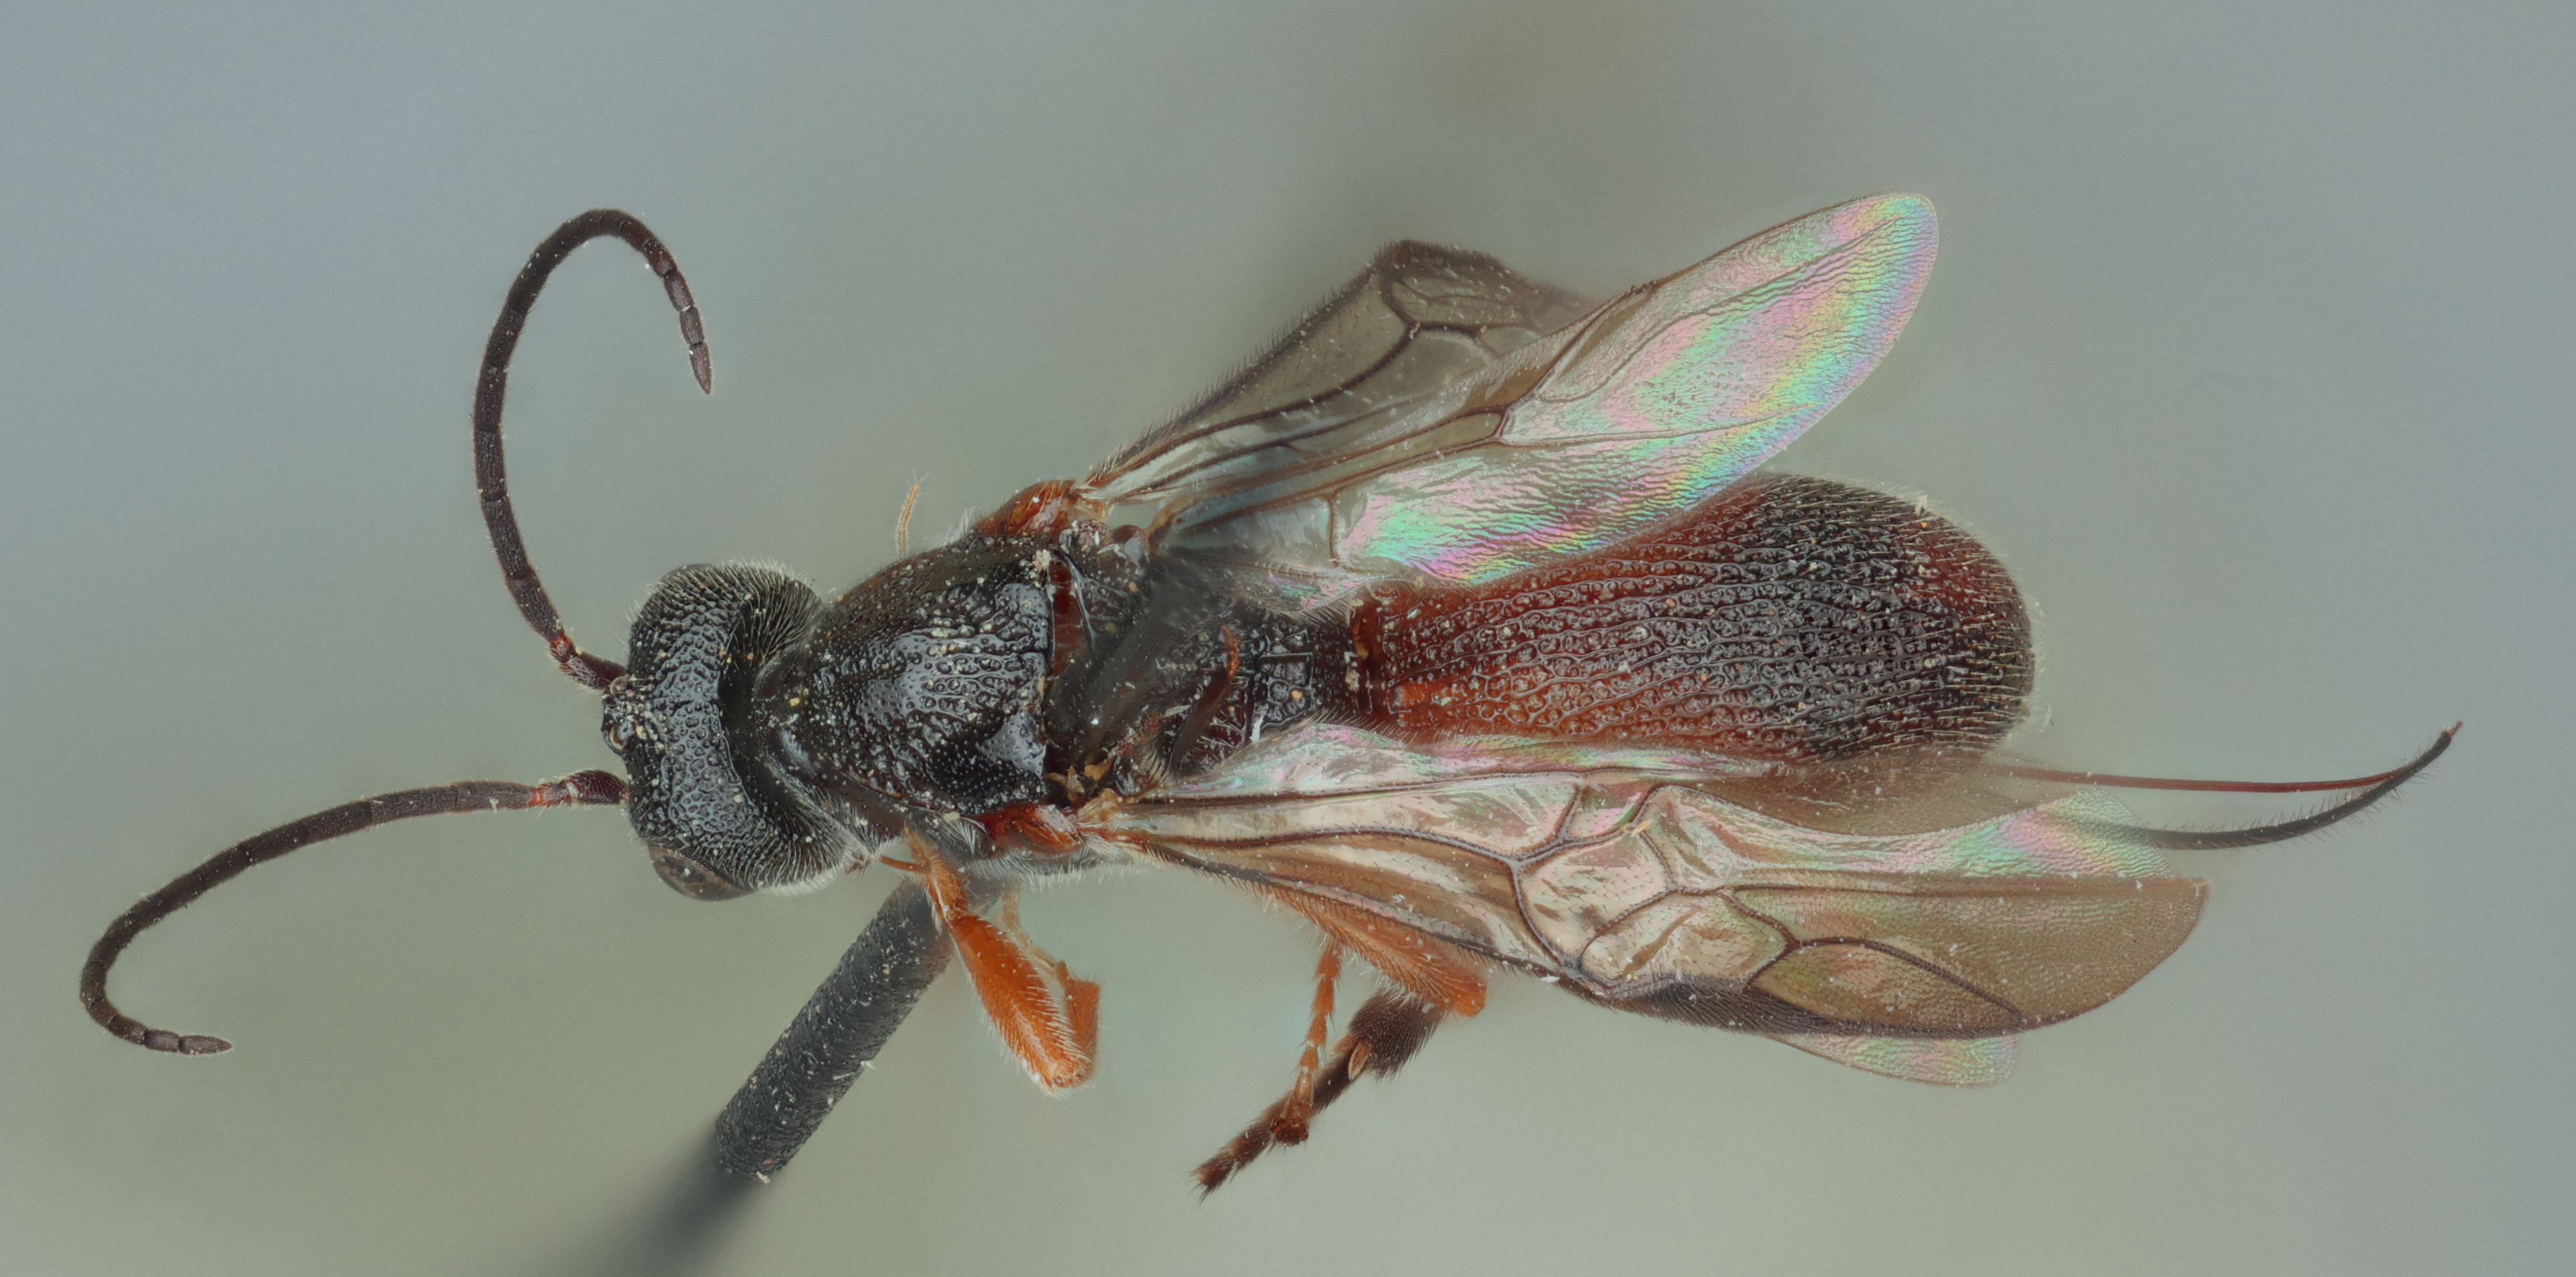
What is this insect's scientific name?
Urosigalphus floridaensis
